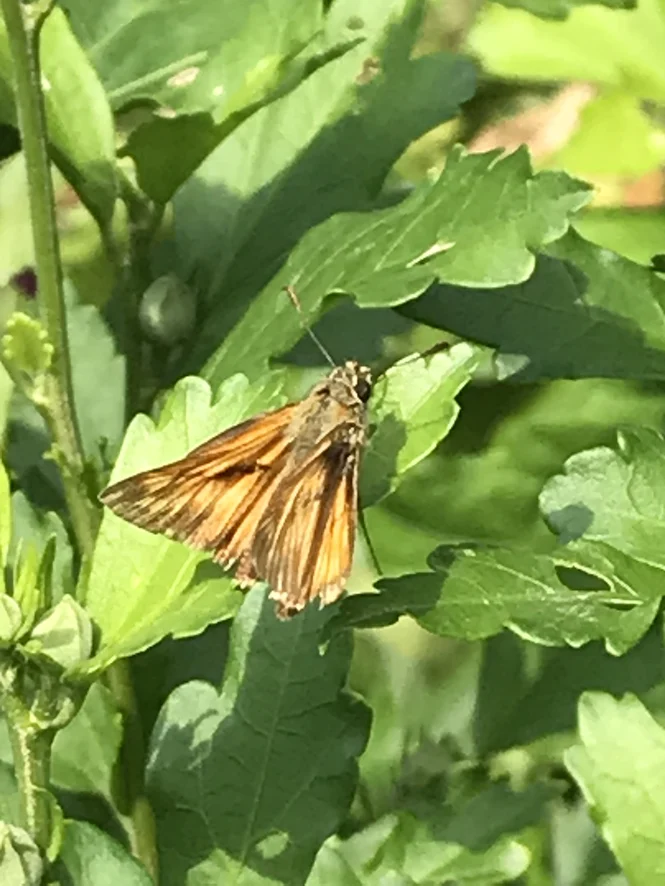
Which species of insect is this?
Ochlodes sylvanus (also Ochlodes venata)
